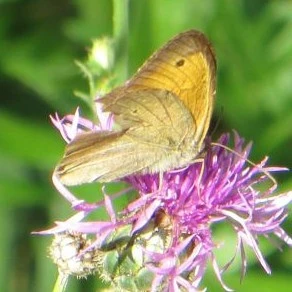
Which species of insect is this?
Maniola jurtina
